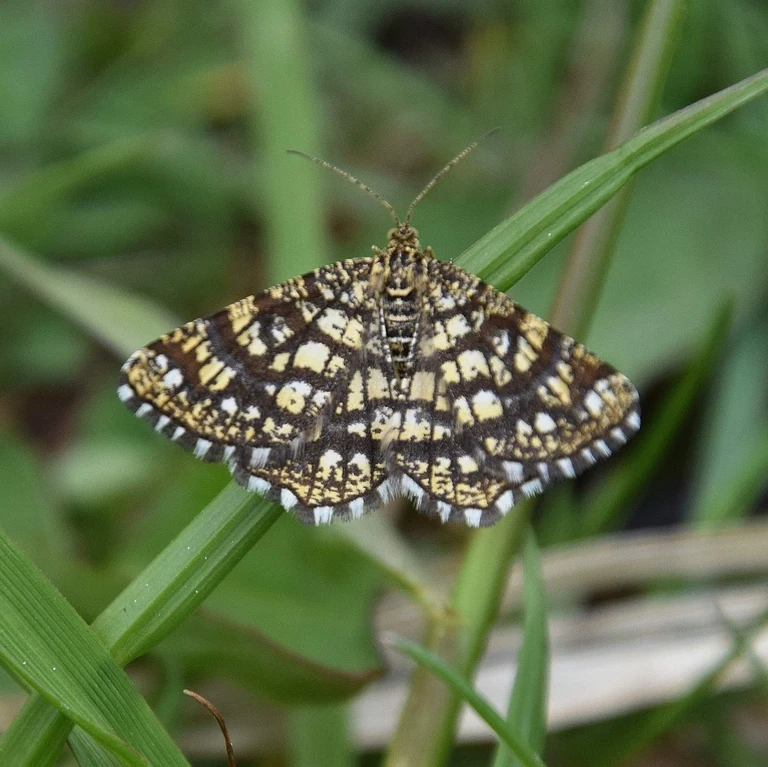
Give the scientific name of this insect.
Chiasmia clathrata
